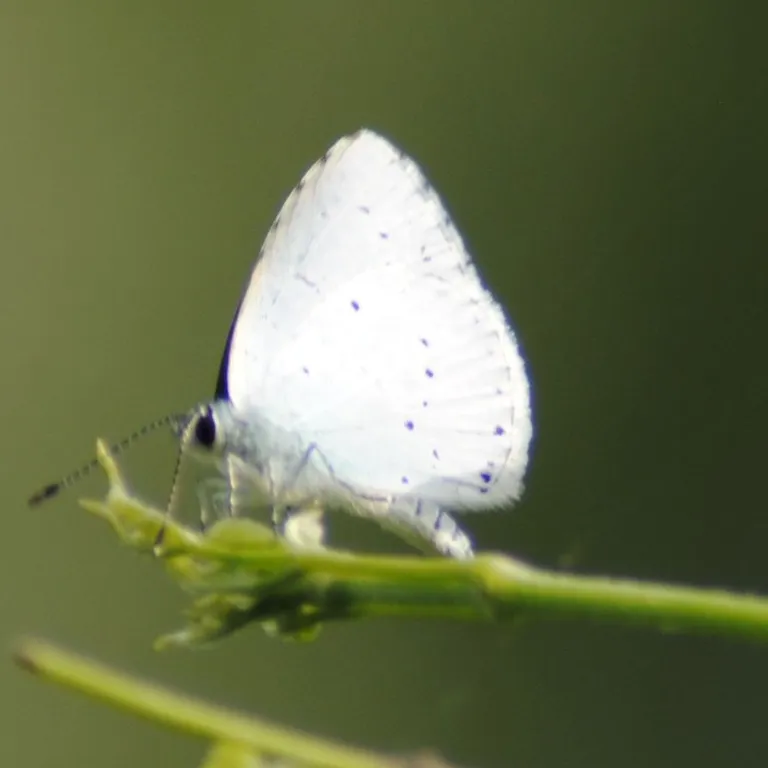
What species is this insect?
Celastrina argiolus
